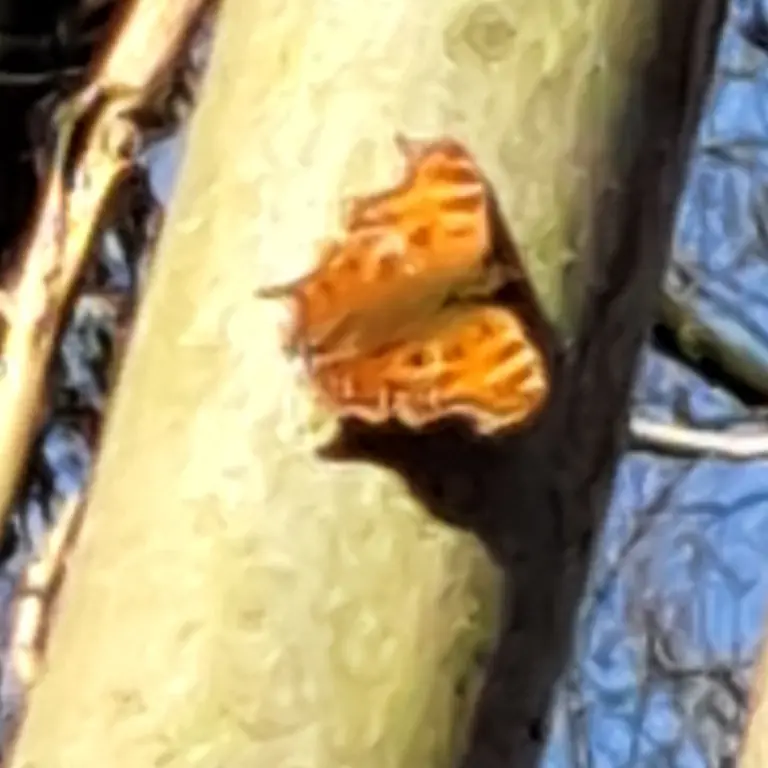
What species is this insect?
Polygonia c-album
